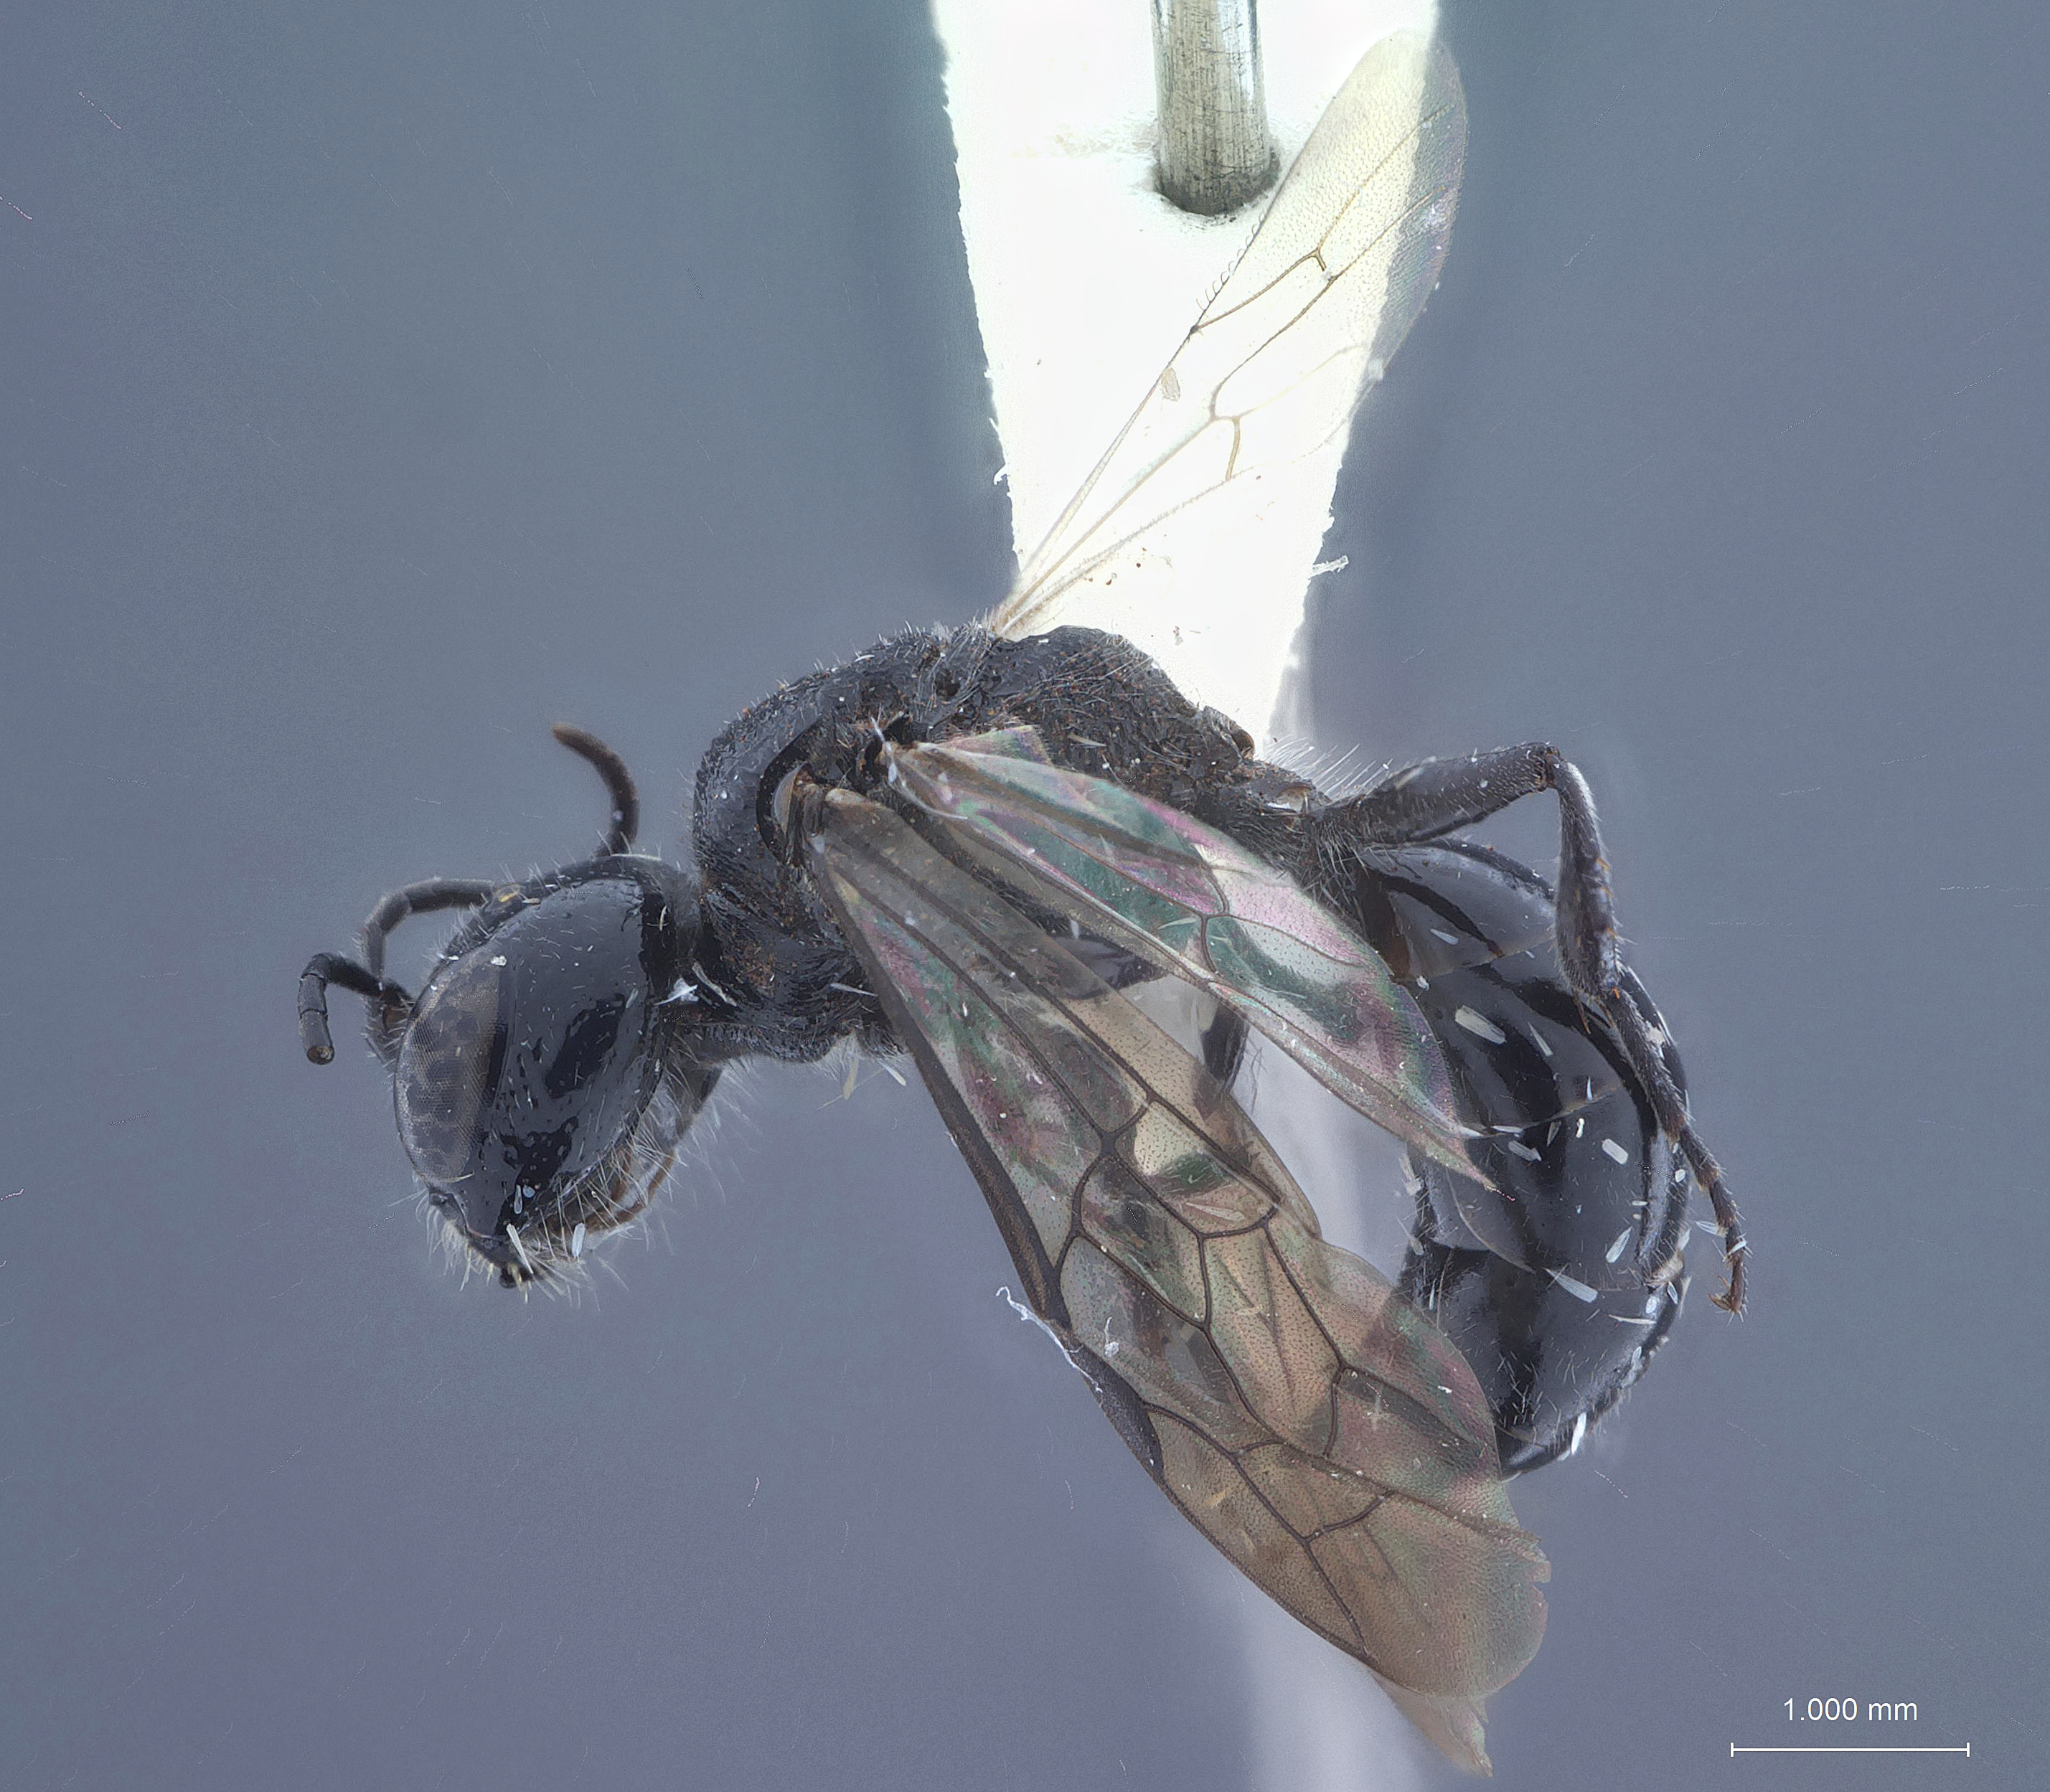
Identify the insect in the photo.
Pemphredon pulawskii
